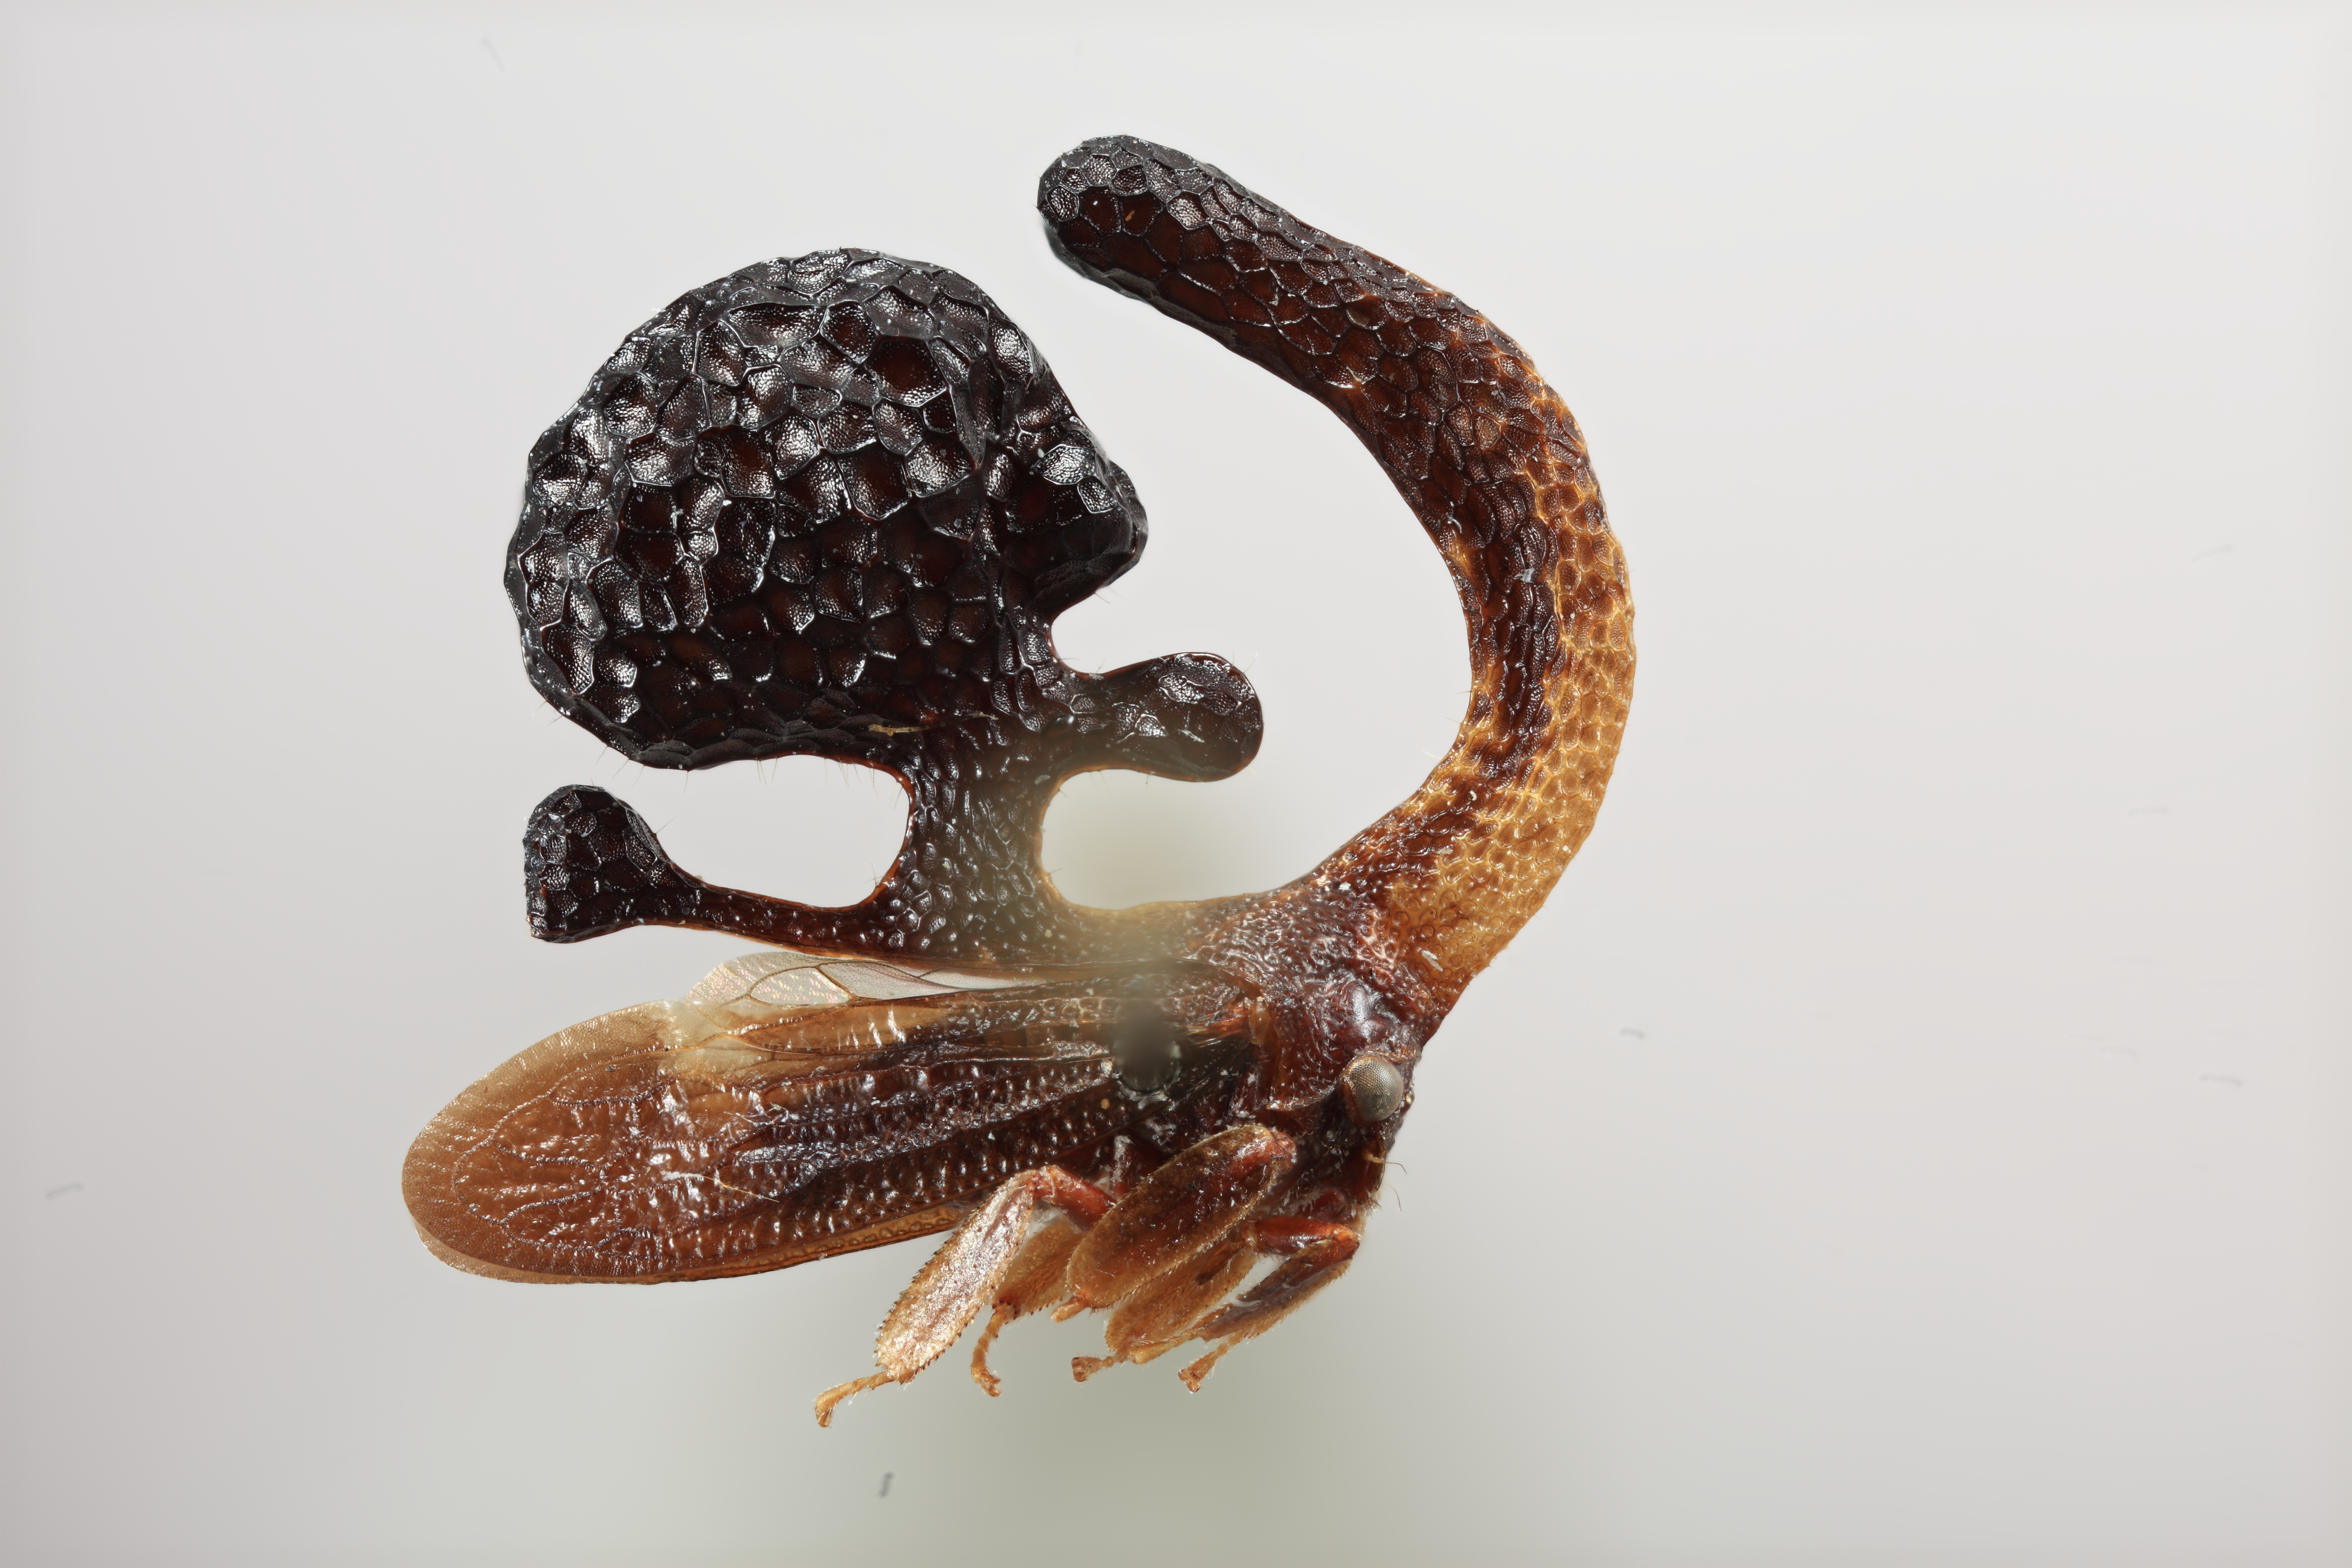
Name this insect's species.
Cladonota bulbosa
